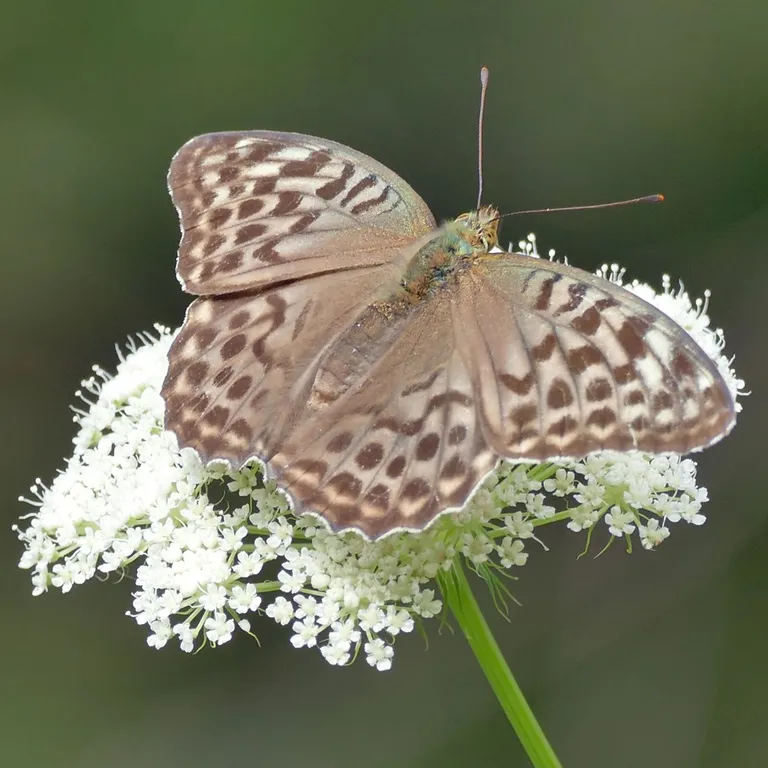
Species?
Argynnis paphia
